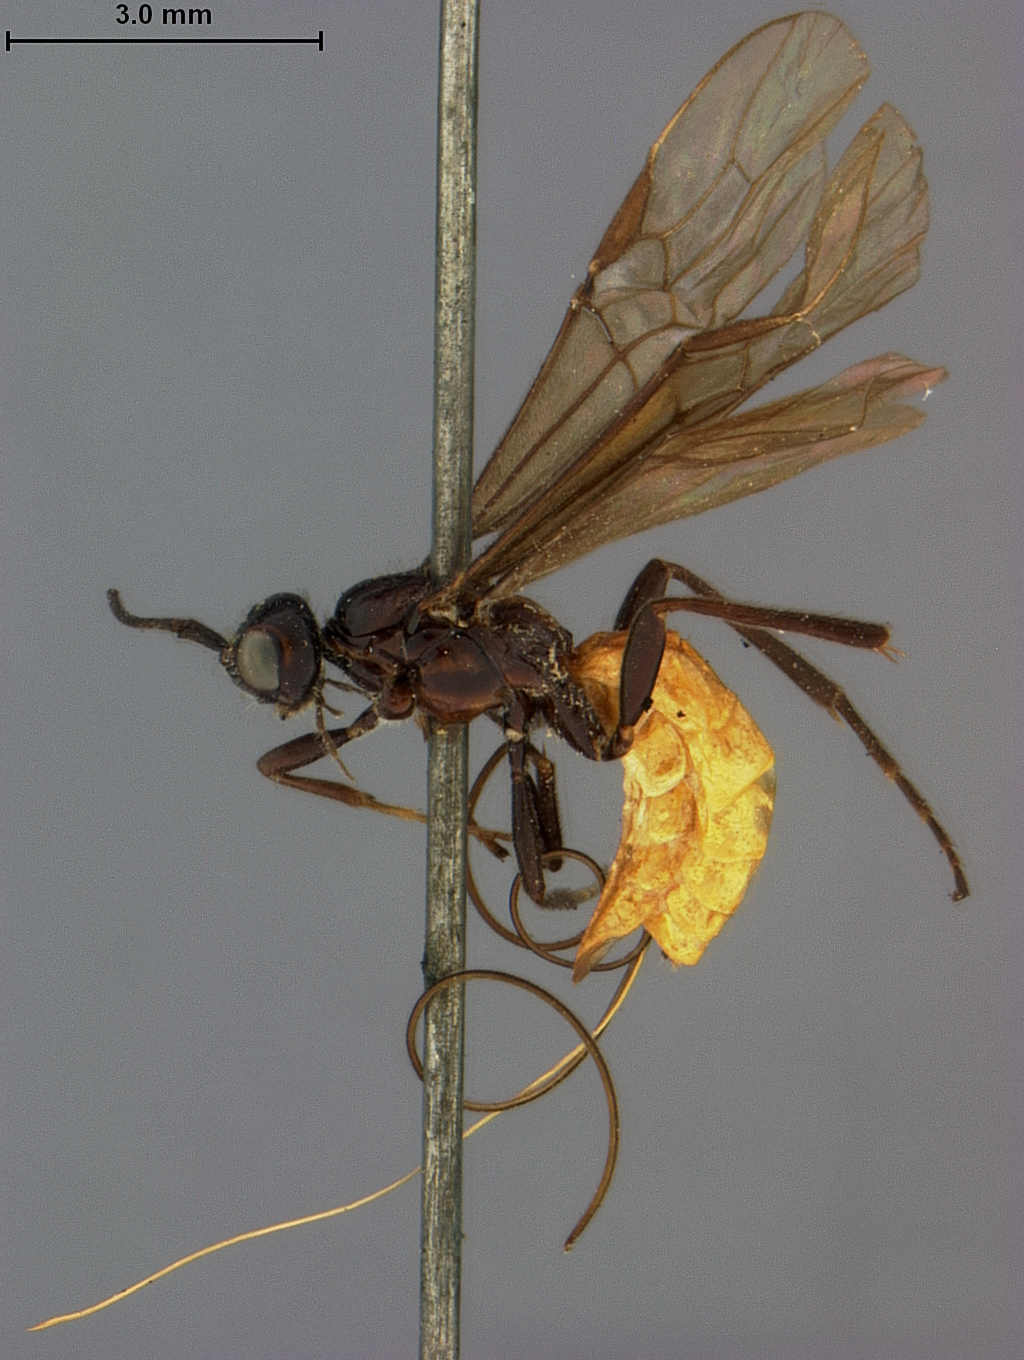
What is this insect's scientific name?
Bracon alaskensis
